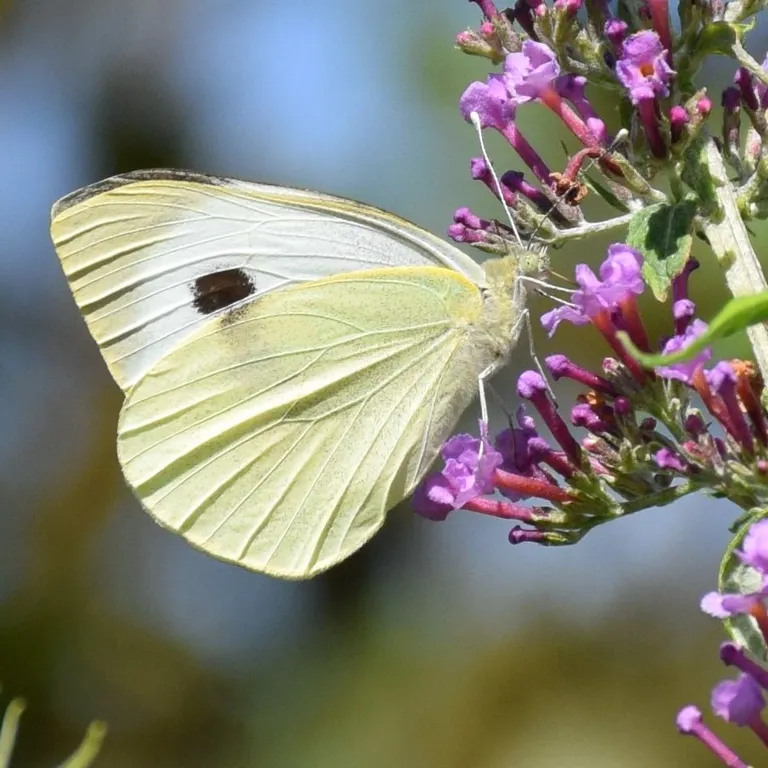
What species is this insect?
Pieris brassicae
